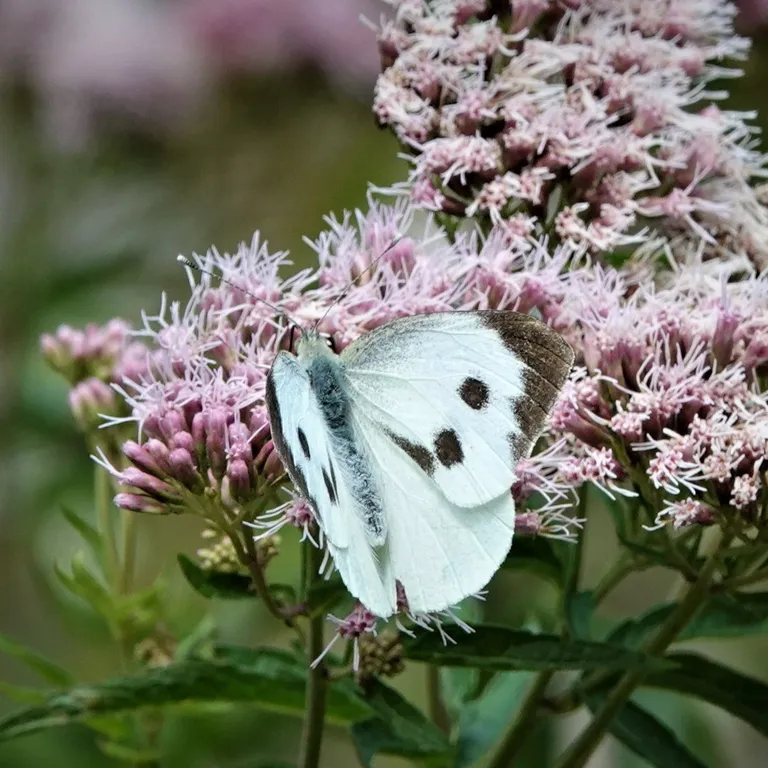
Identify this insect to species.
Pieris brassicae
